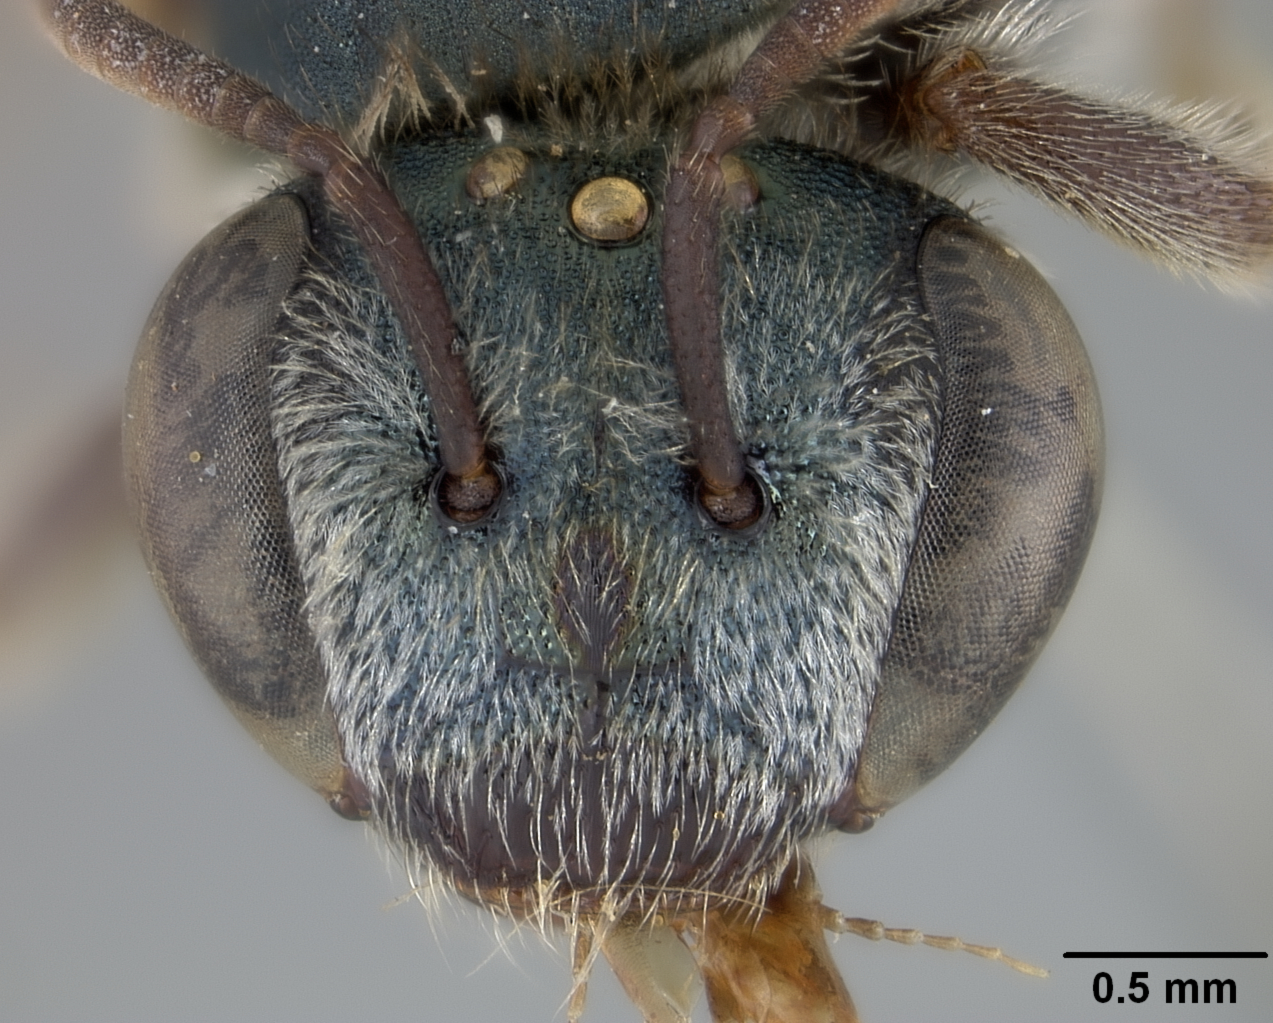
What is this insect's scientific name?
Nomia flavoviridis
